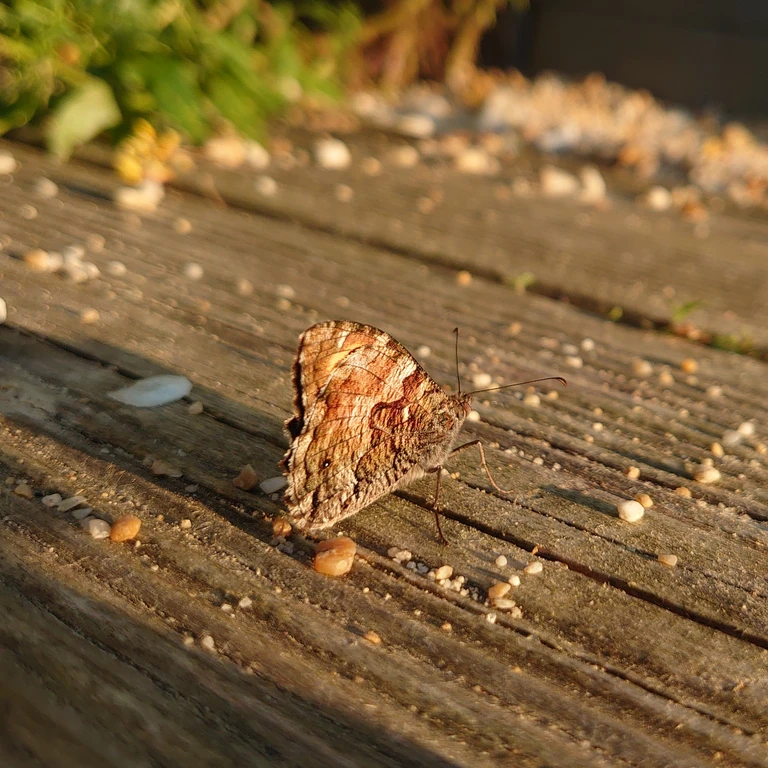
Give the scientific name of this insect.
Hipparchia semele
